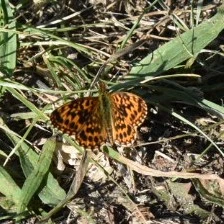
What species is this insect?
Boloria dia
